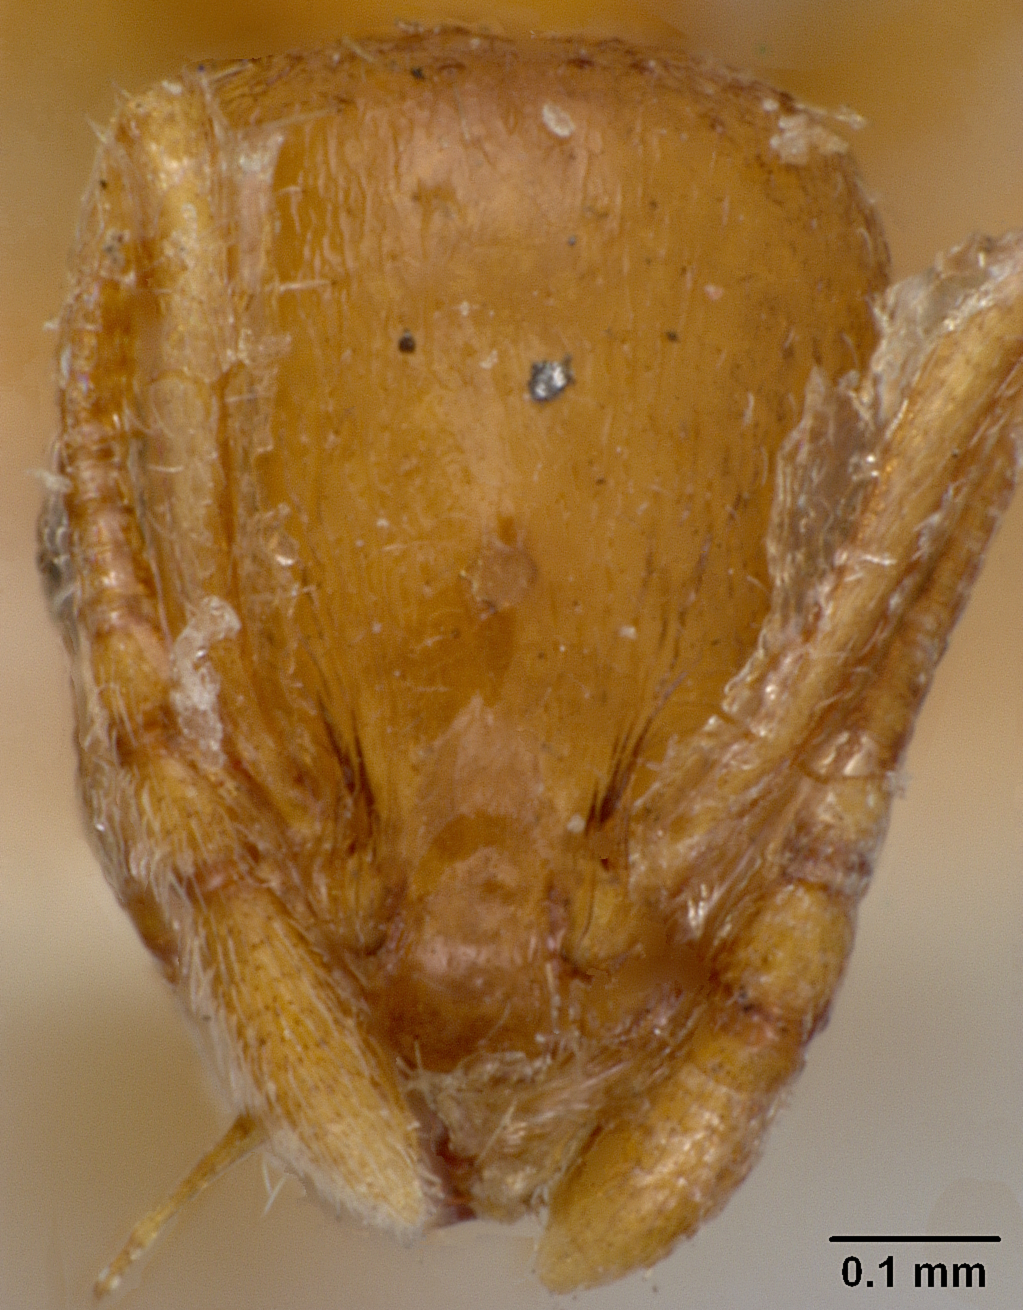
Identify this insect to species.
Leptothorax tuberum
